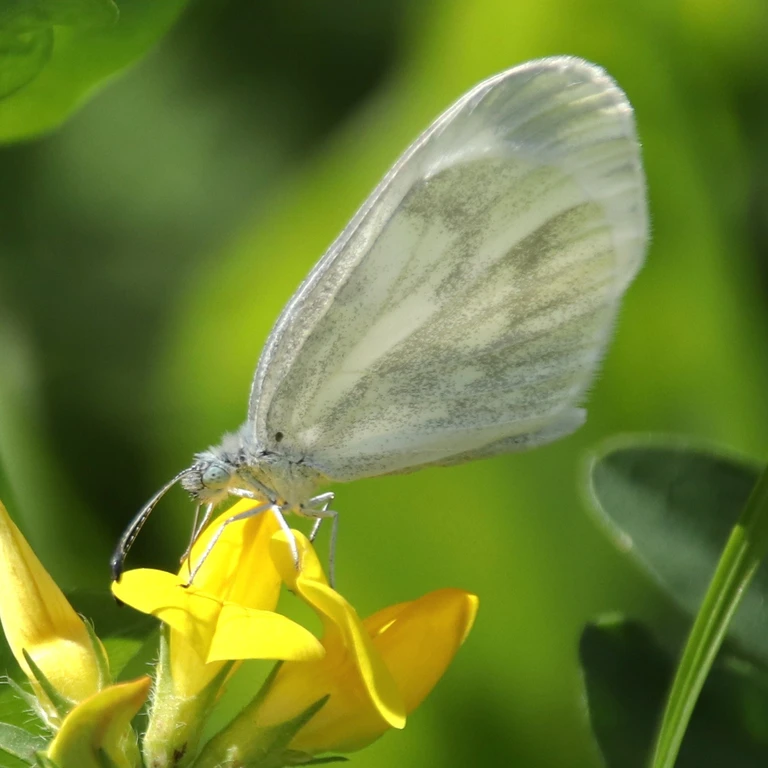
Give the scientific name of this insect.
Leptidea sinapis/juvernica
